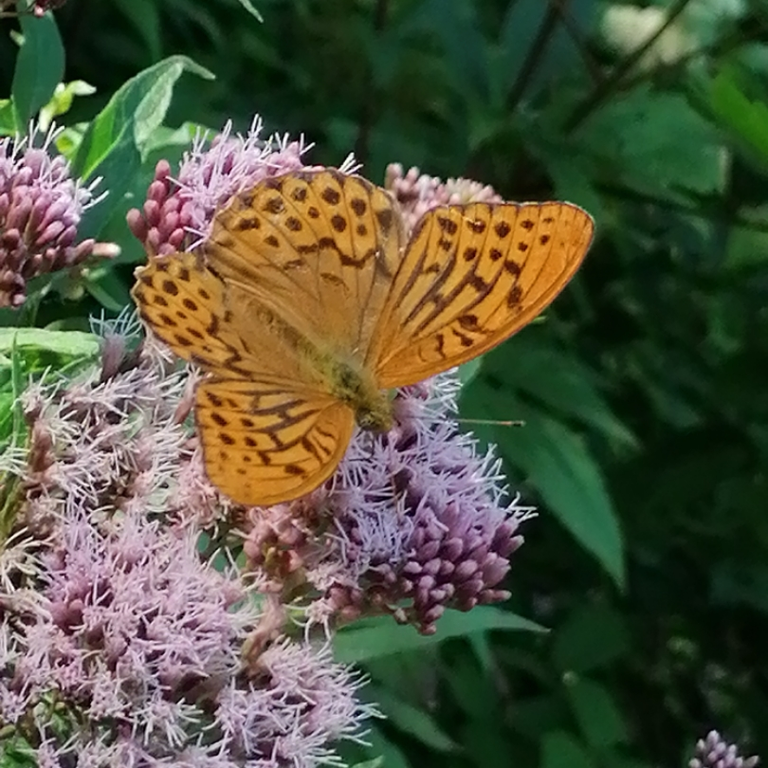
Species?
Argynnis paphia
